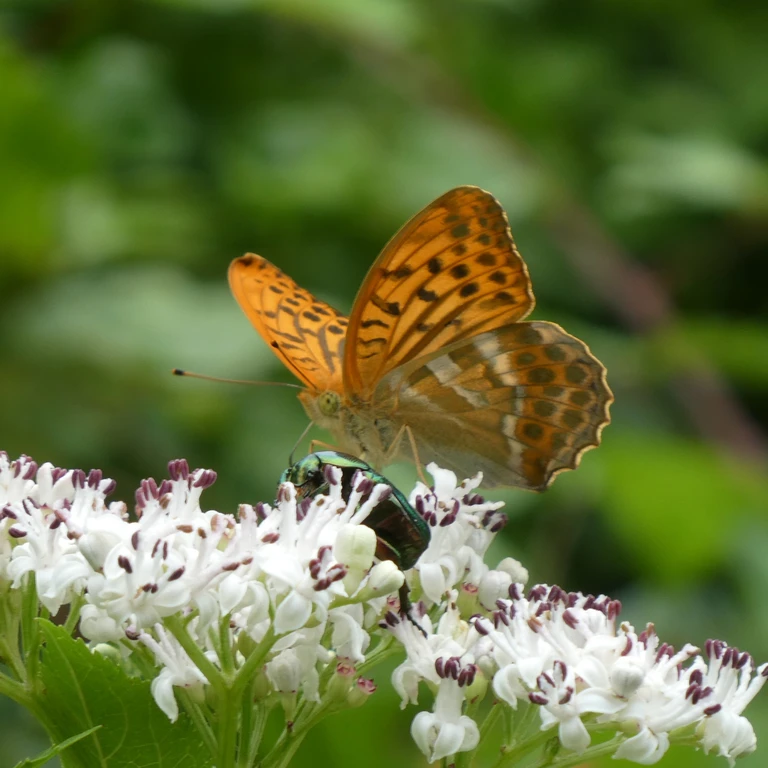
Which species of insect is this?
Argynnis paphia
